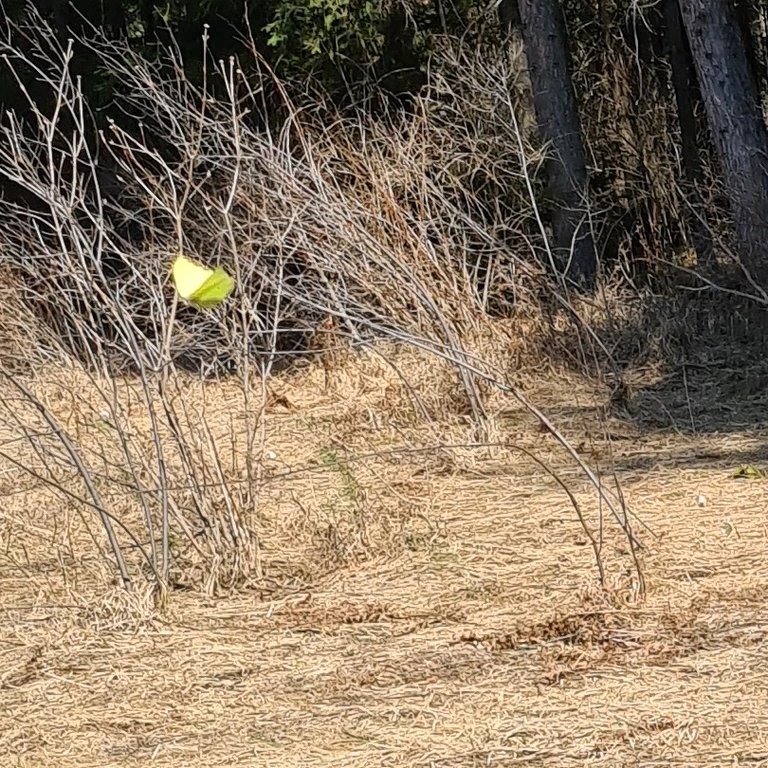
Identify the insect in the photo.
Gonepteryx rhamni
